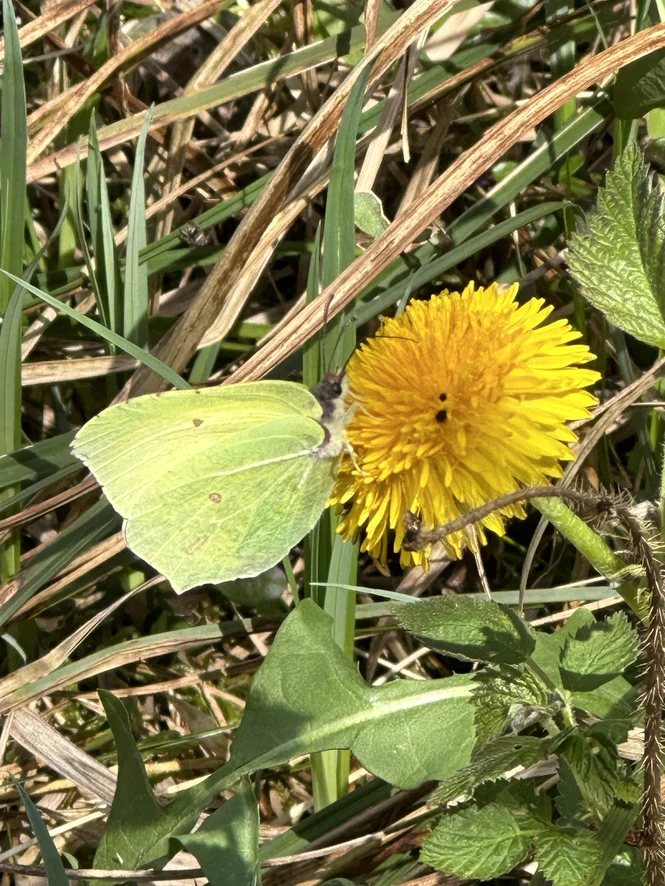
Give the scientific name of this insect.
Gonepteryx rhamni
